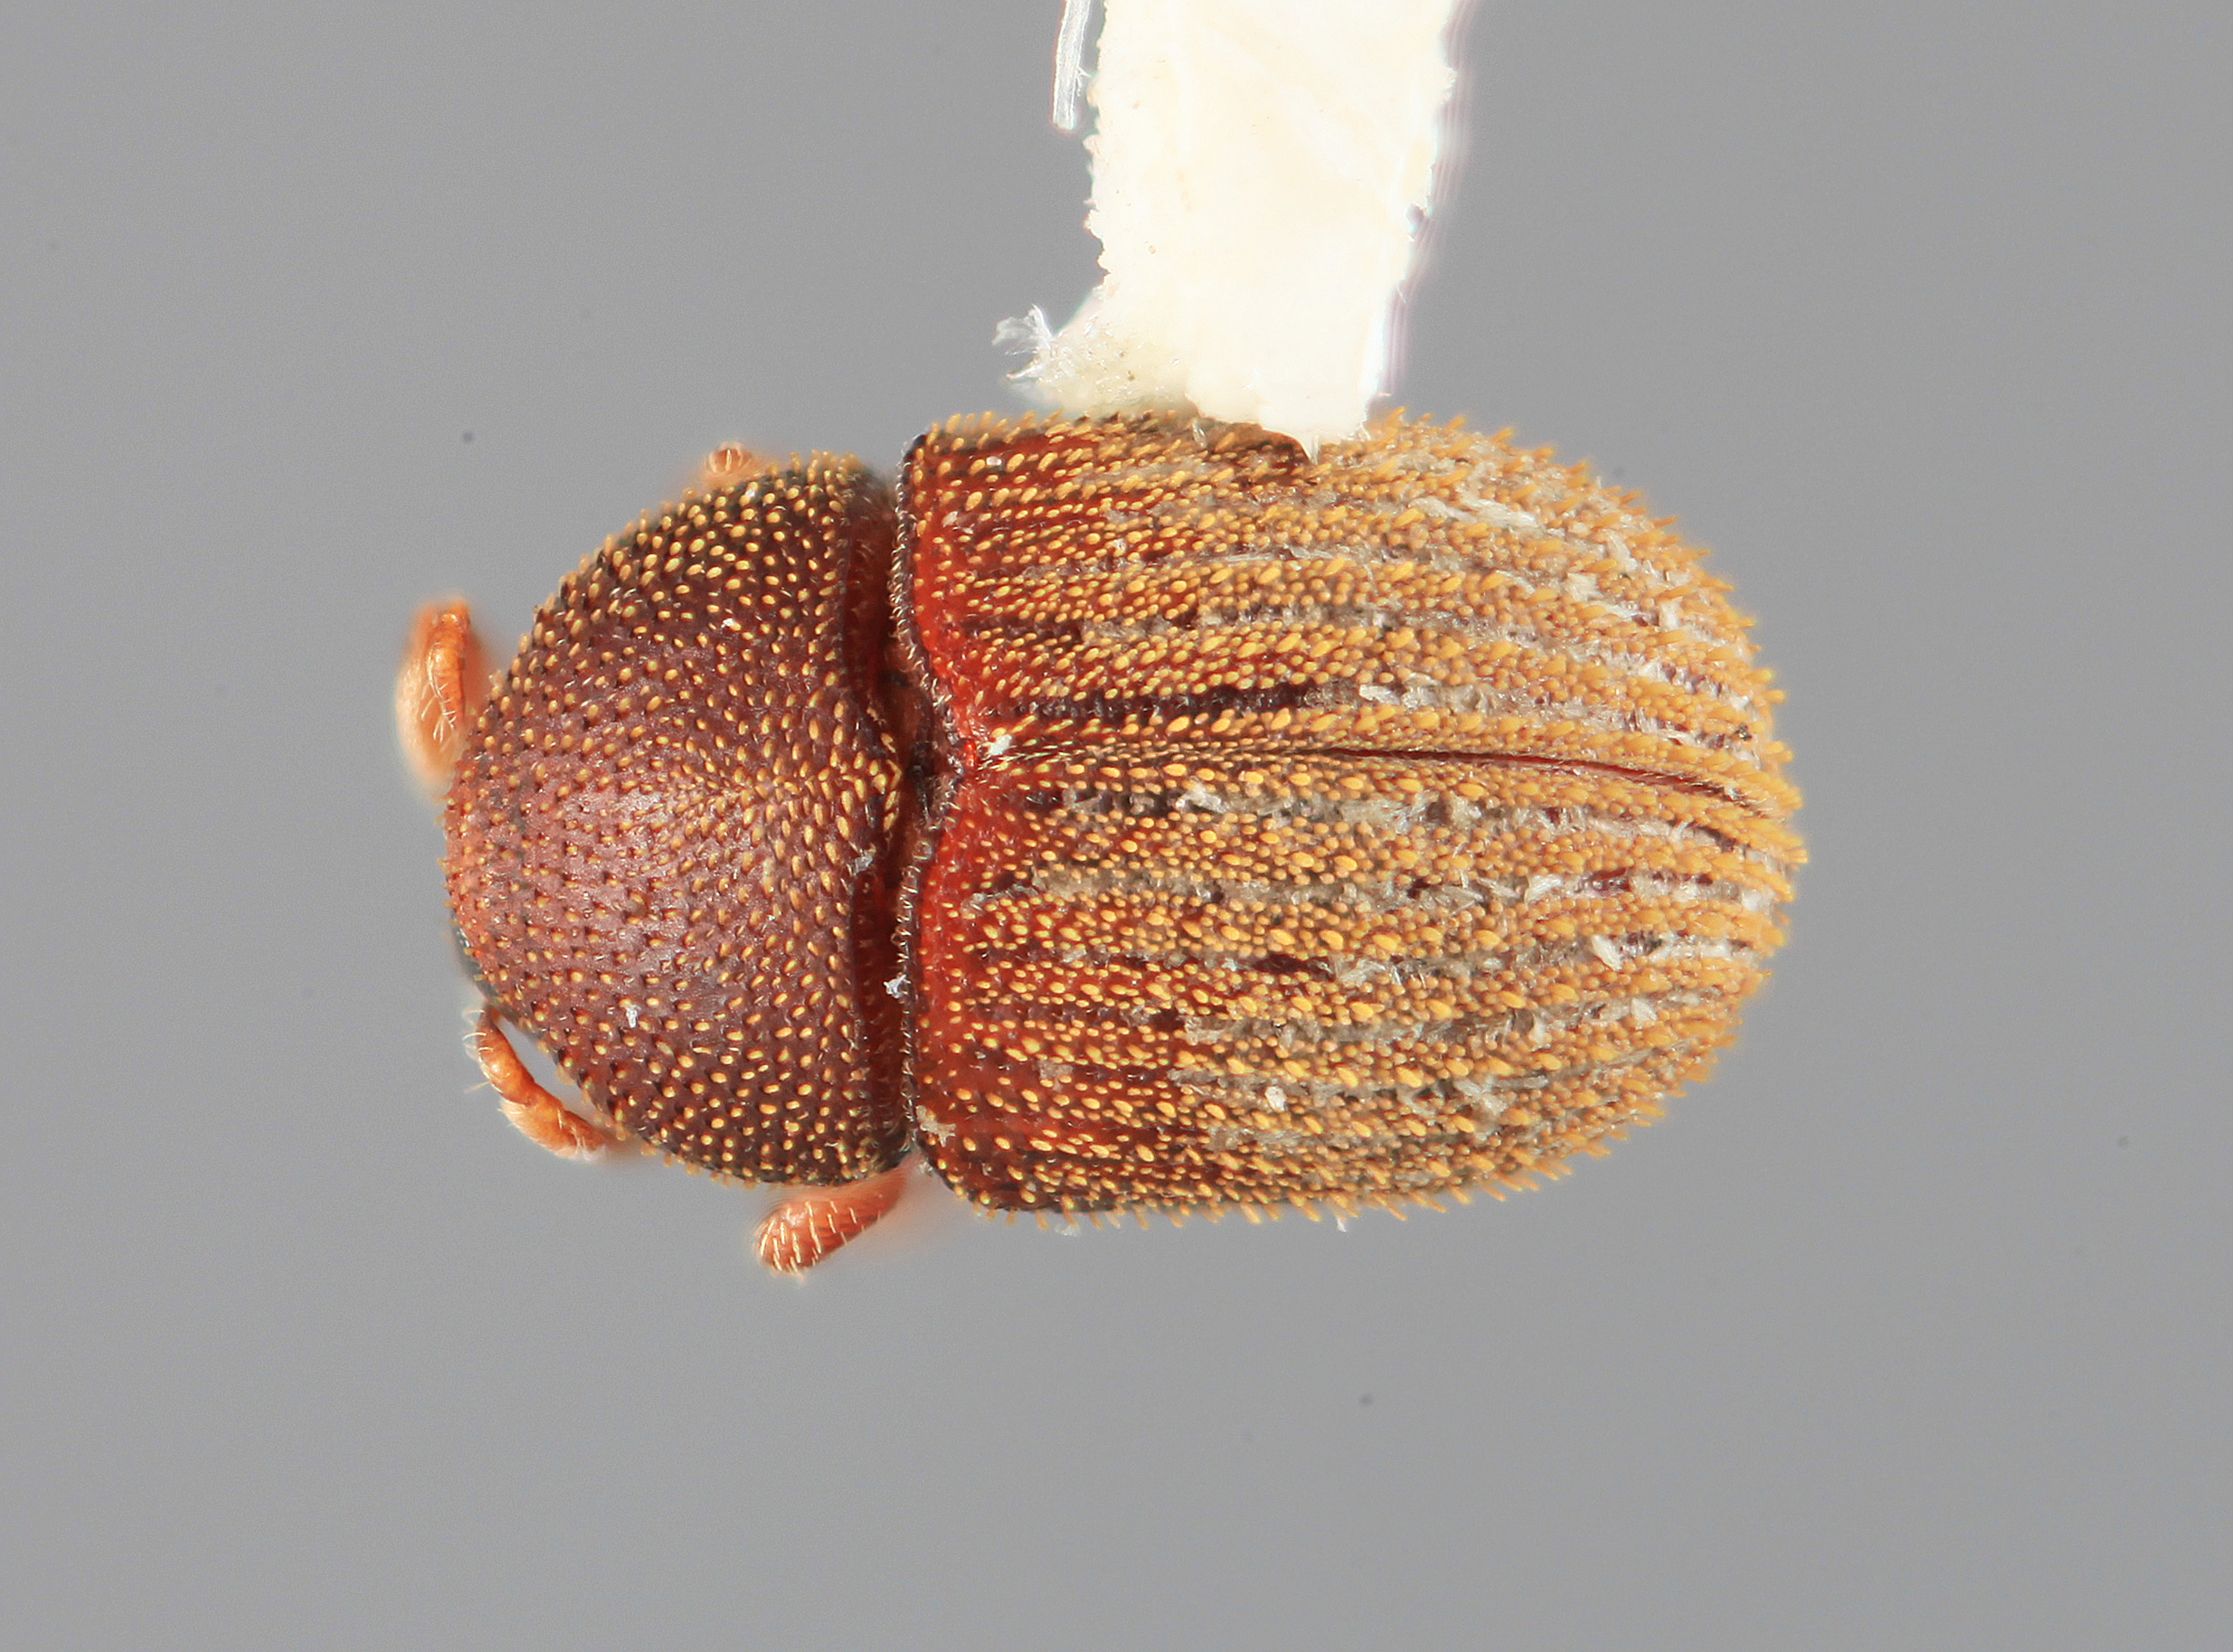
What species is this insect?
Chramesus acacicolens
